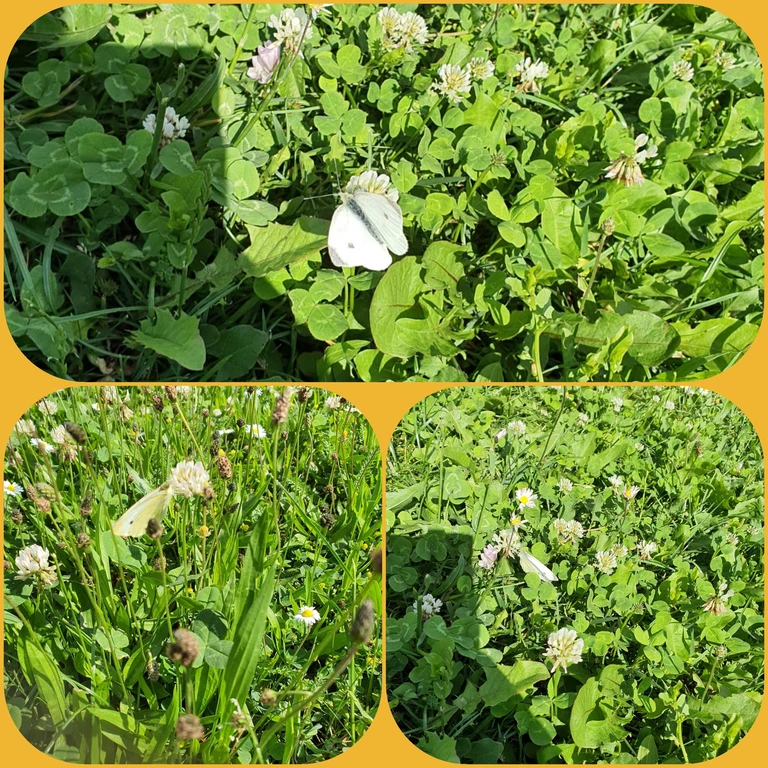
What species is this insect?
Pieris rapae
